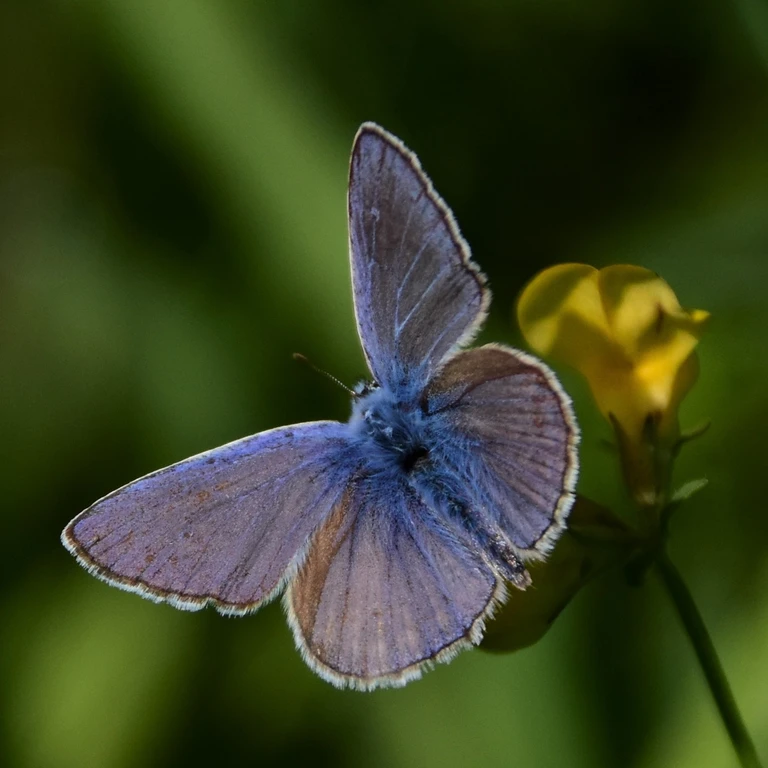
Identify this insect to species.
Polyommatus icarus
